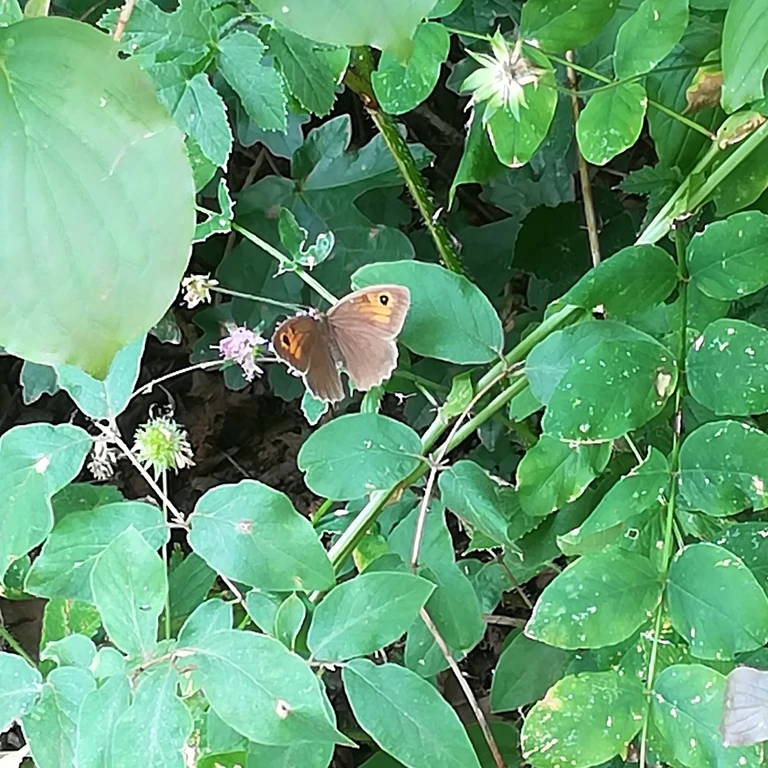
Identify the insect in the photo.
Maniola jurtina
